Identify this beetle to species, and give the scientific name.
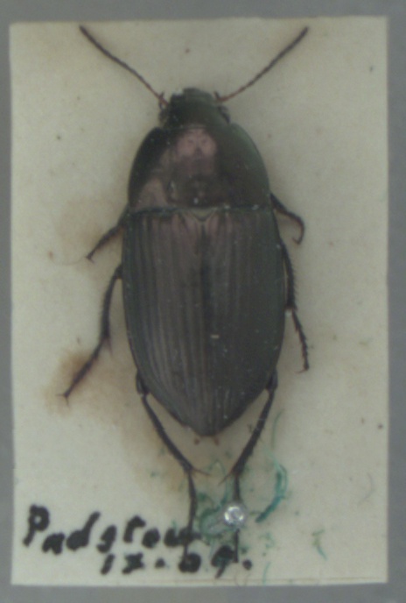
Amara eurynota
